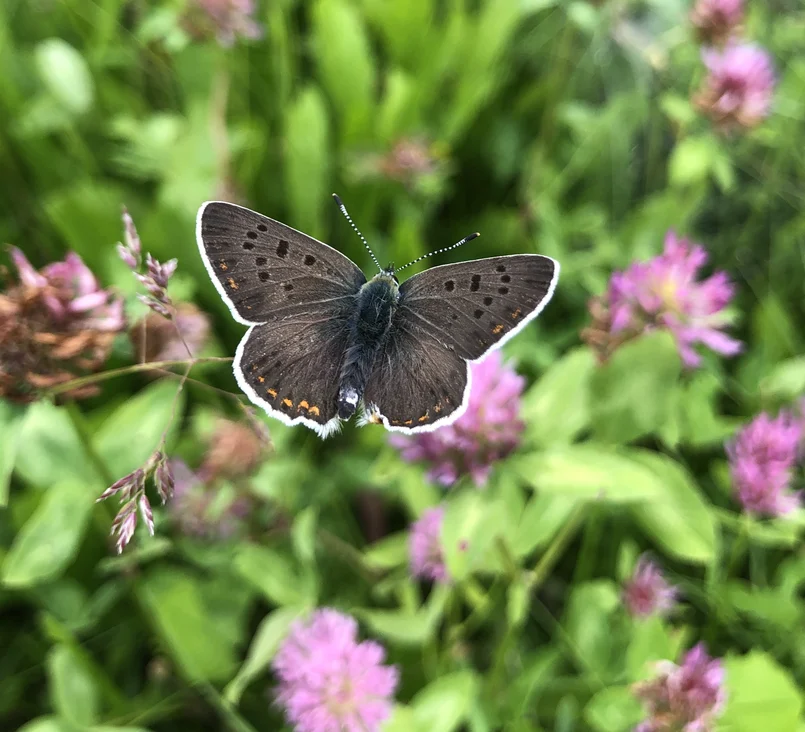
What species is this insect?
Lycaena tityrus (also Loweia tityrus)
